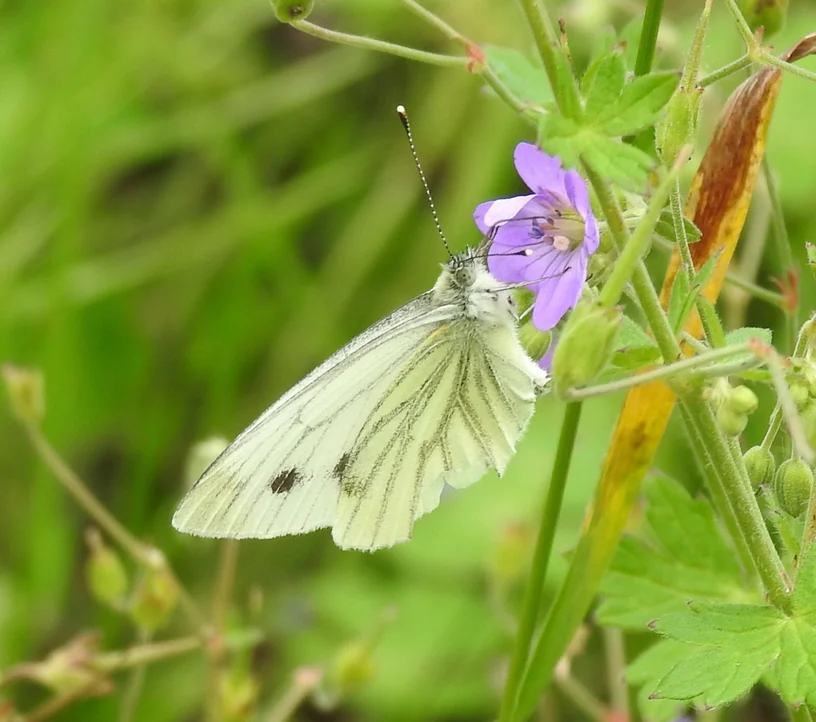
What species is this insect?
Pieris napi
